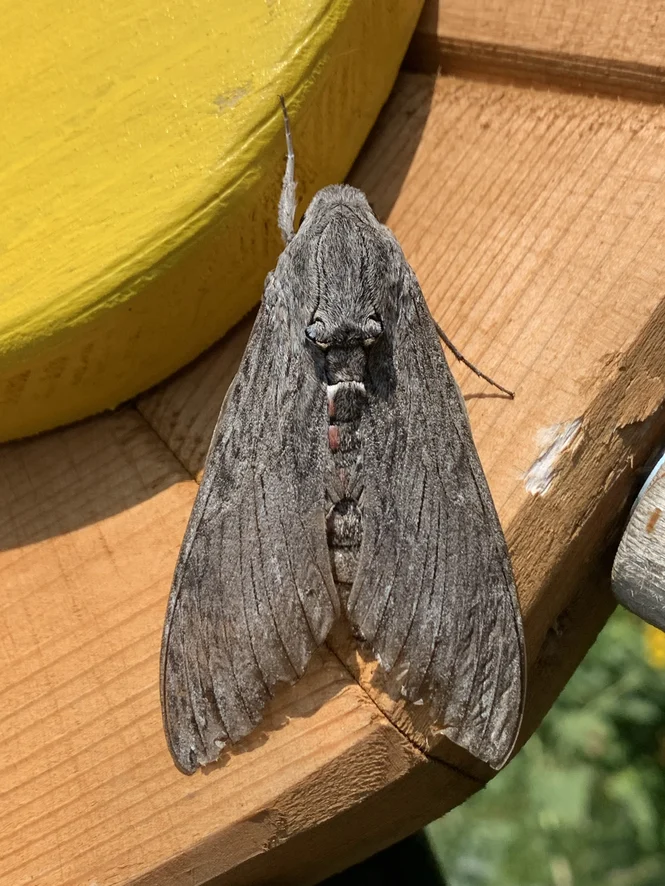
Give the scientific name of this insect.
Agrius convolvuli
